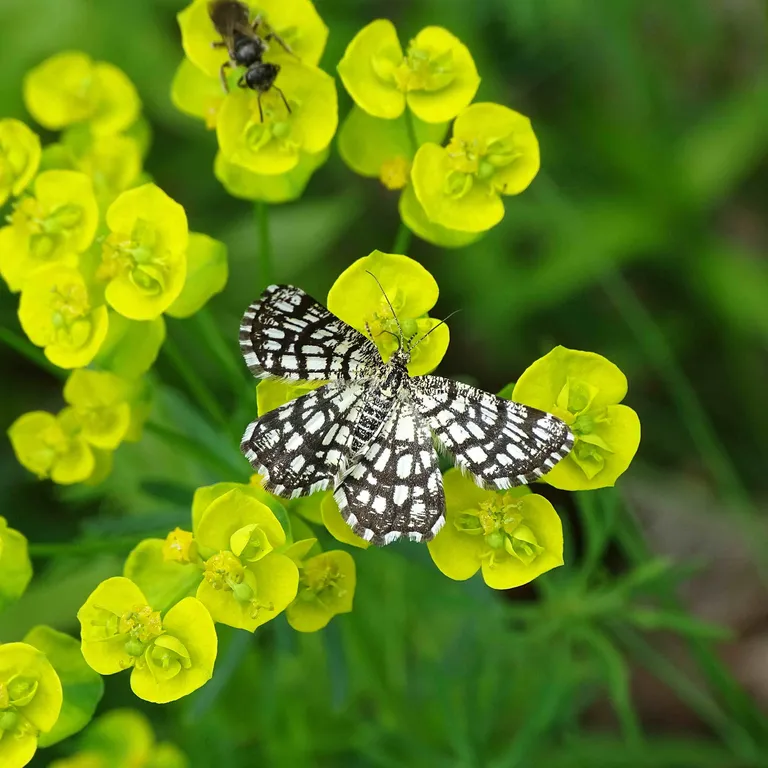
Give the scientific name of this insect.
Chiasmia clathrata
